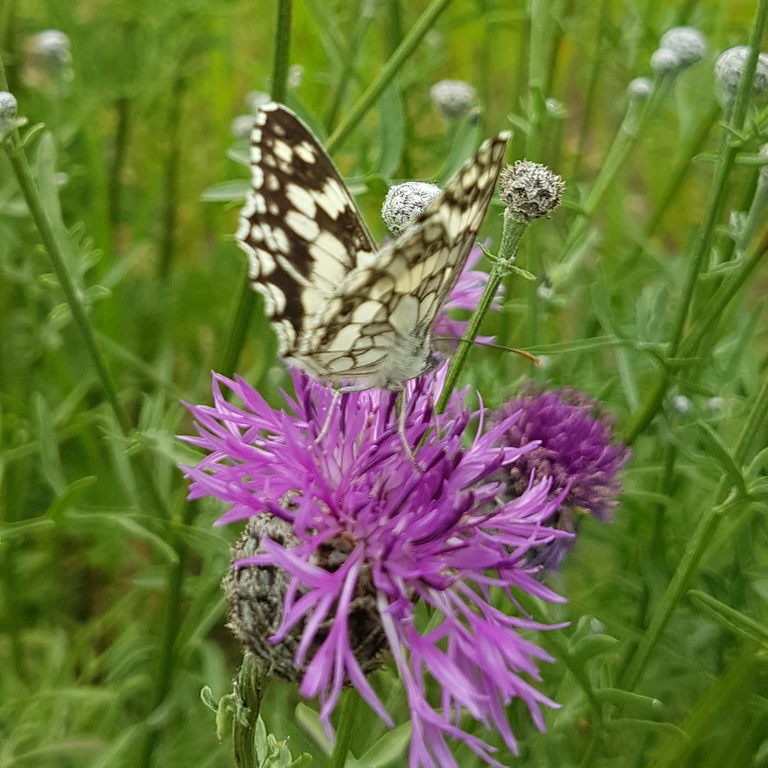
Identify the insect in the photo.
Melanargia galathea
